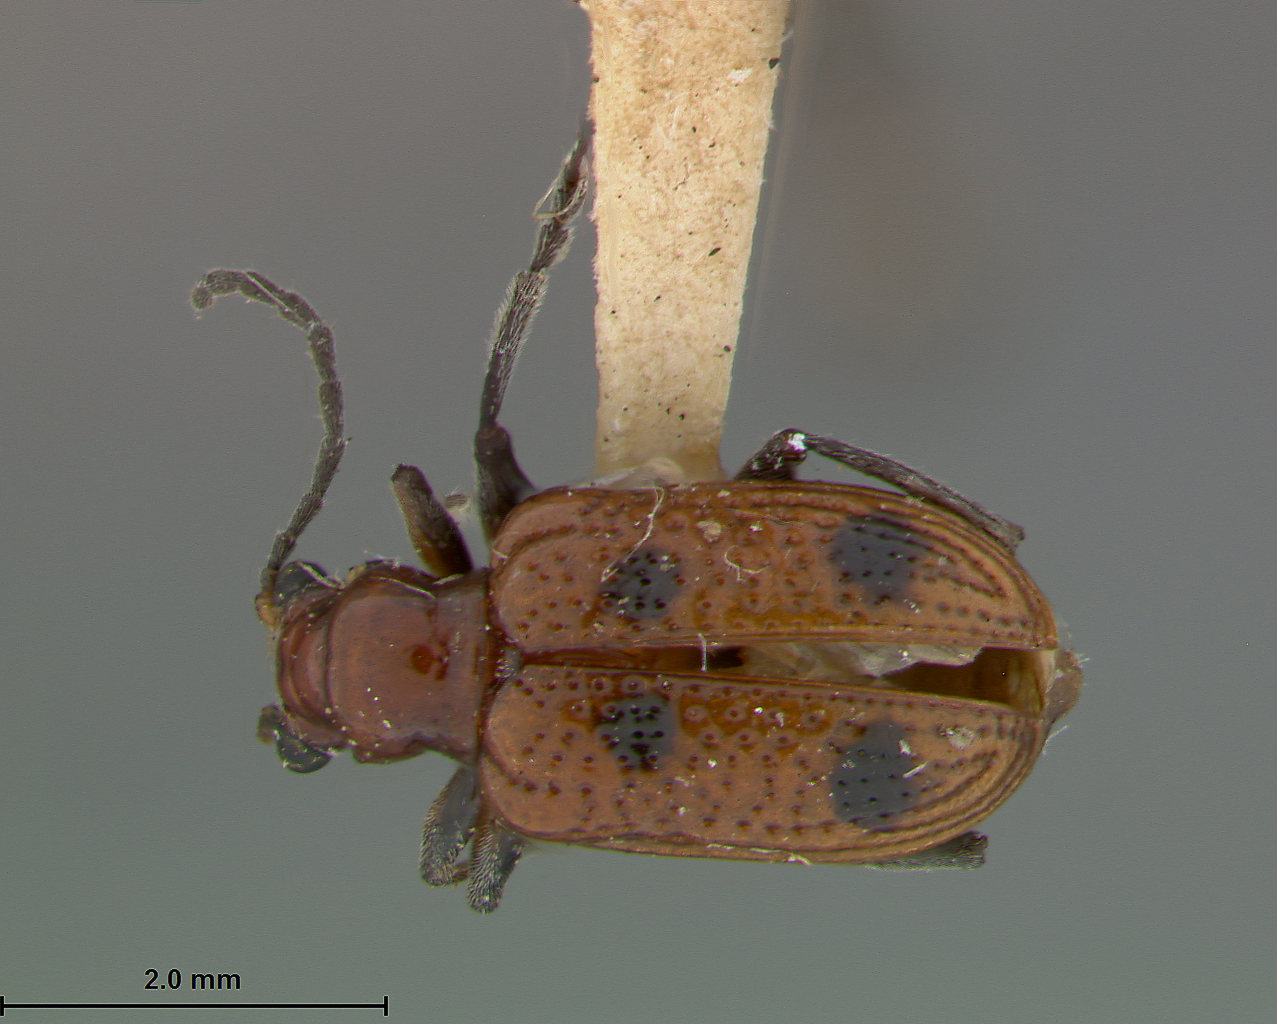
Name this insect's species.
Neolema quadriguttata
